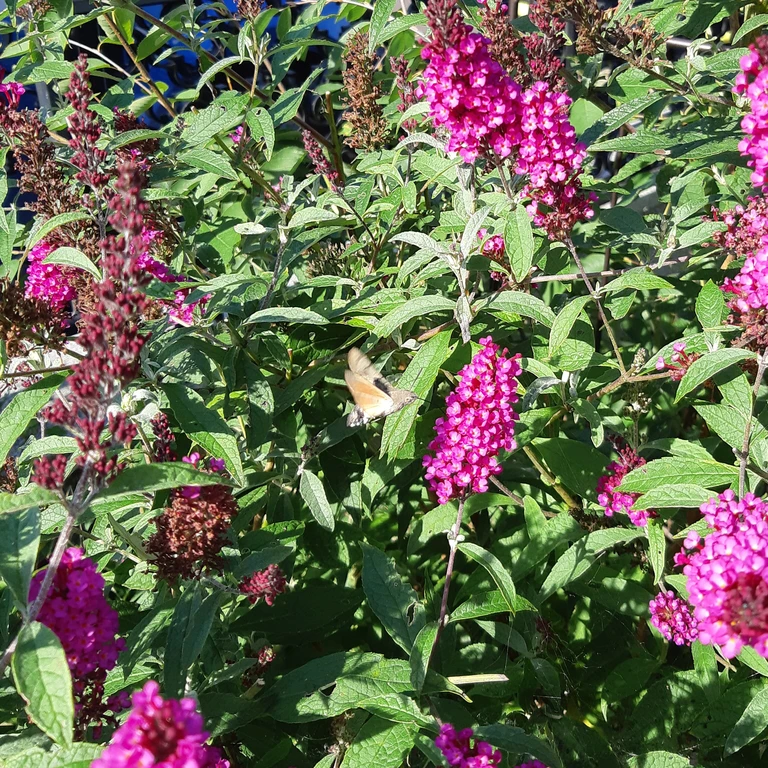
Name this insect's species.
Macroglossum stellatarum
